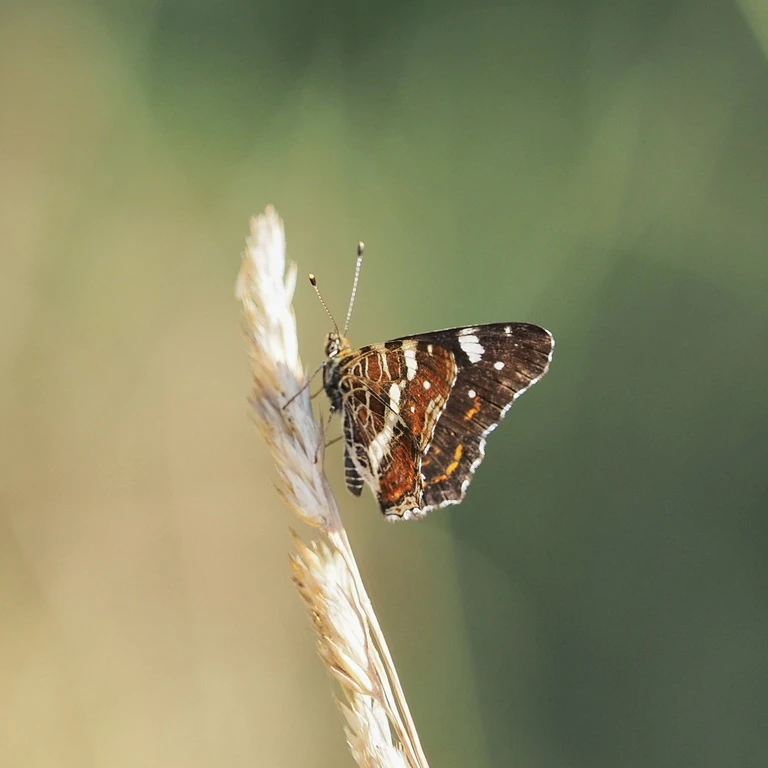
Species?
Araschnia levana
